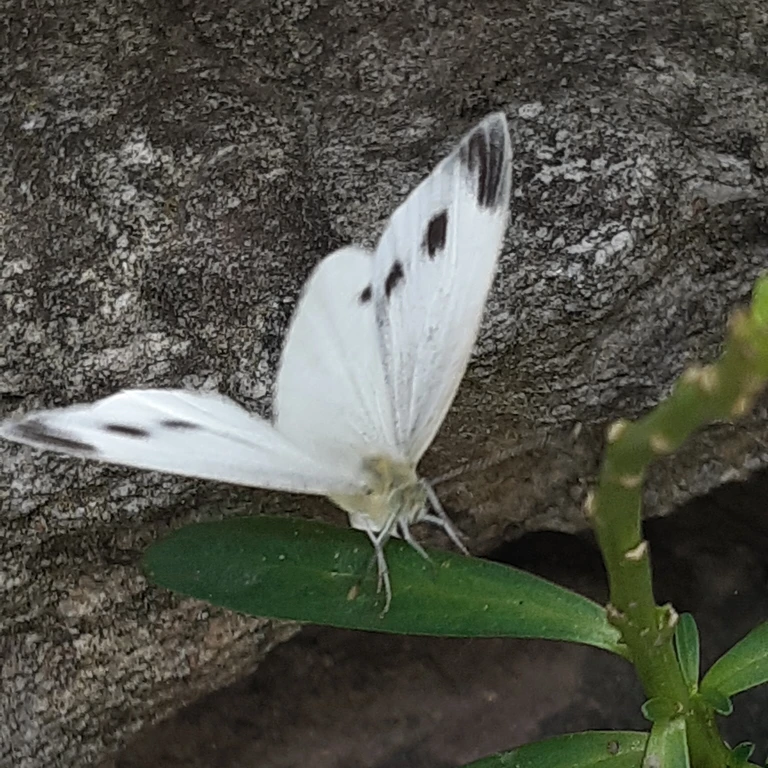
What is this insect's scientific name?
Pieris mannii
